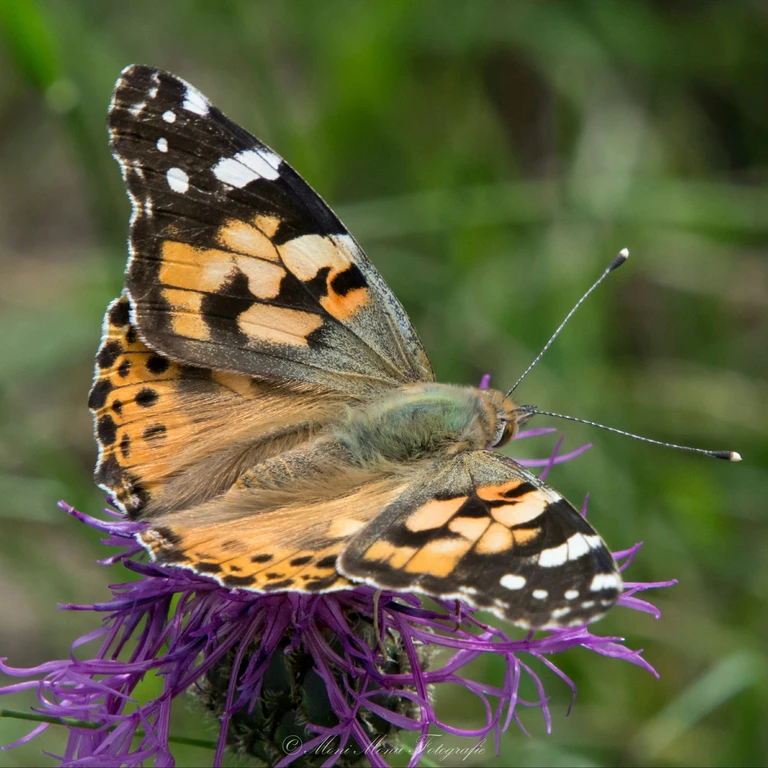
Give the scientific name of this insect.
Vanessa cardui
